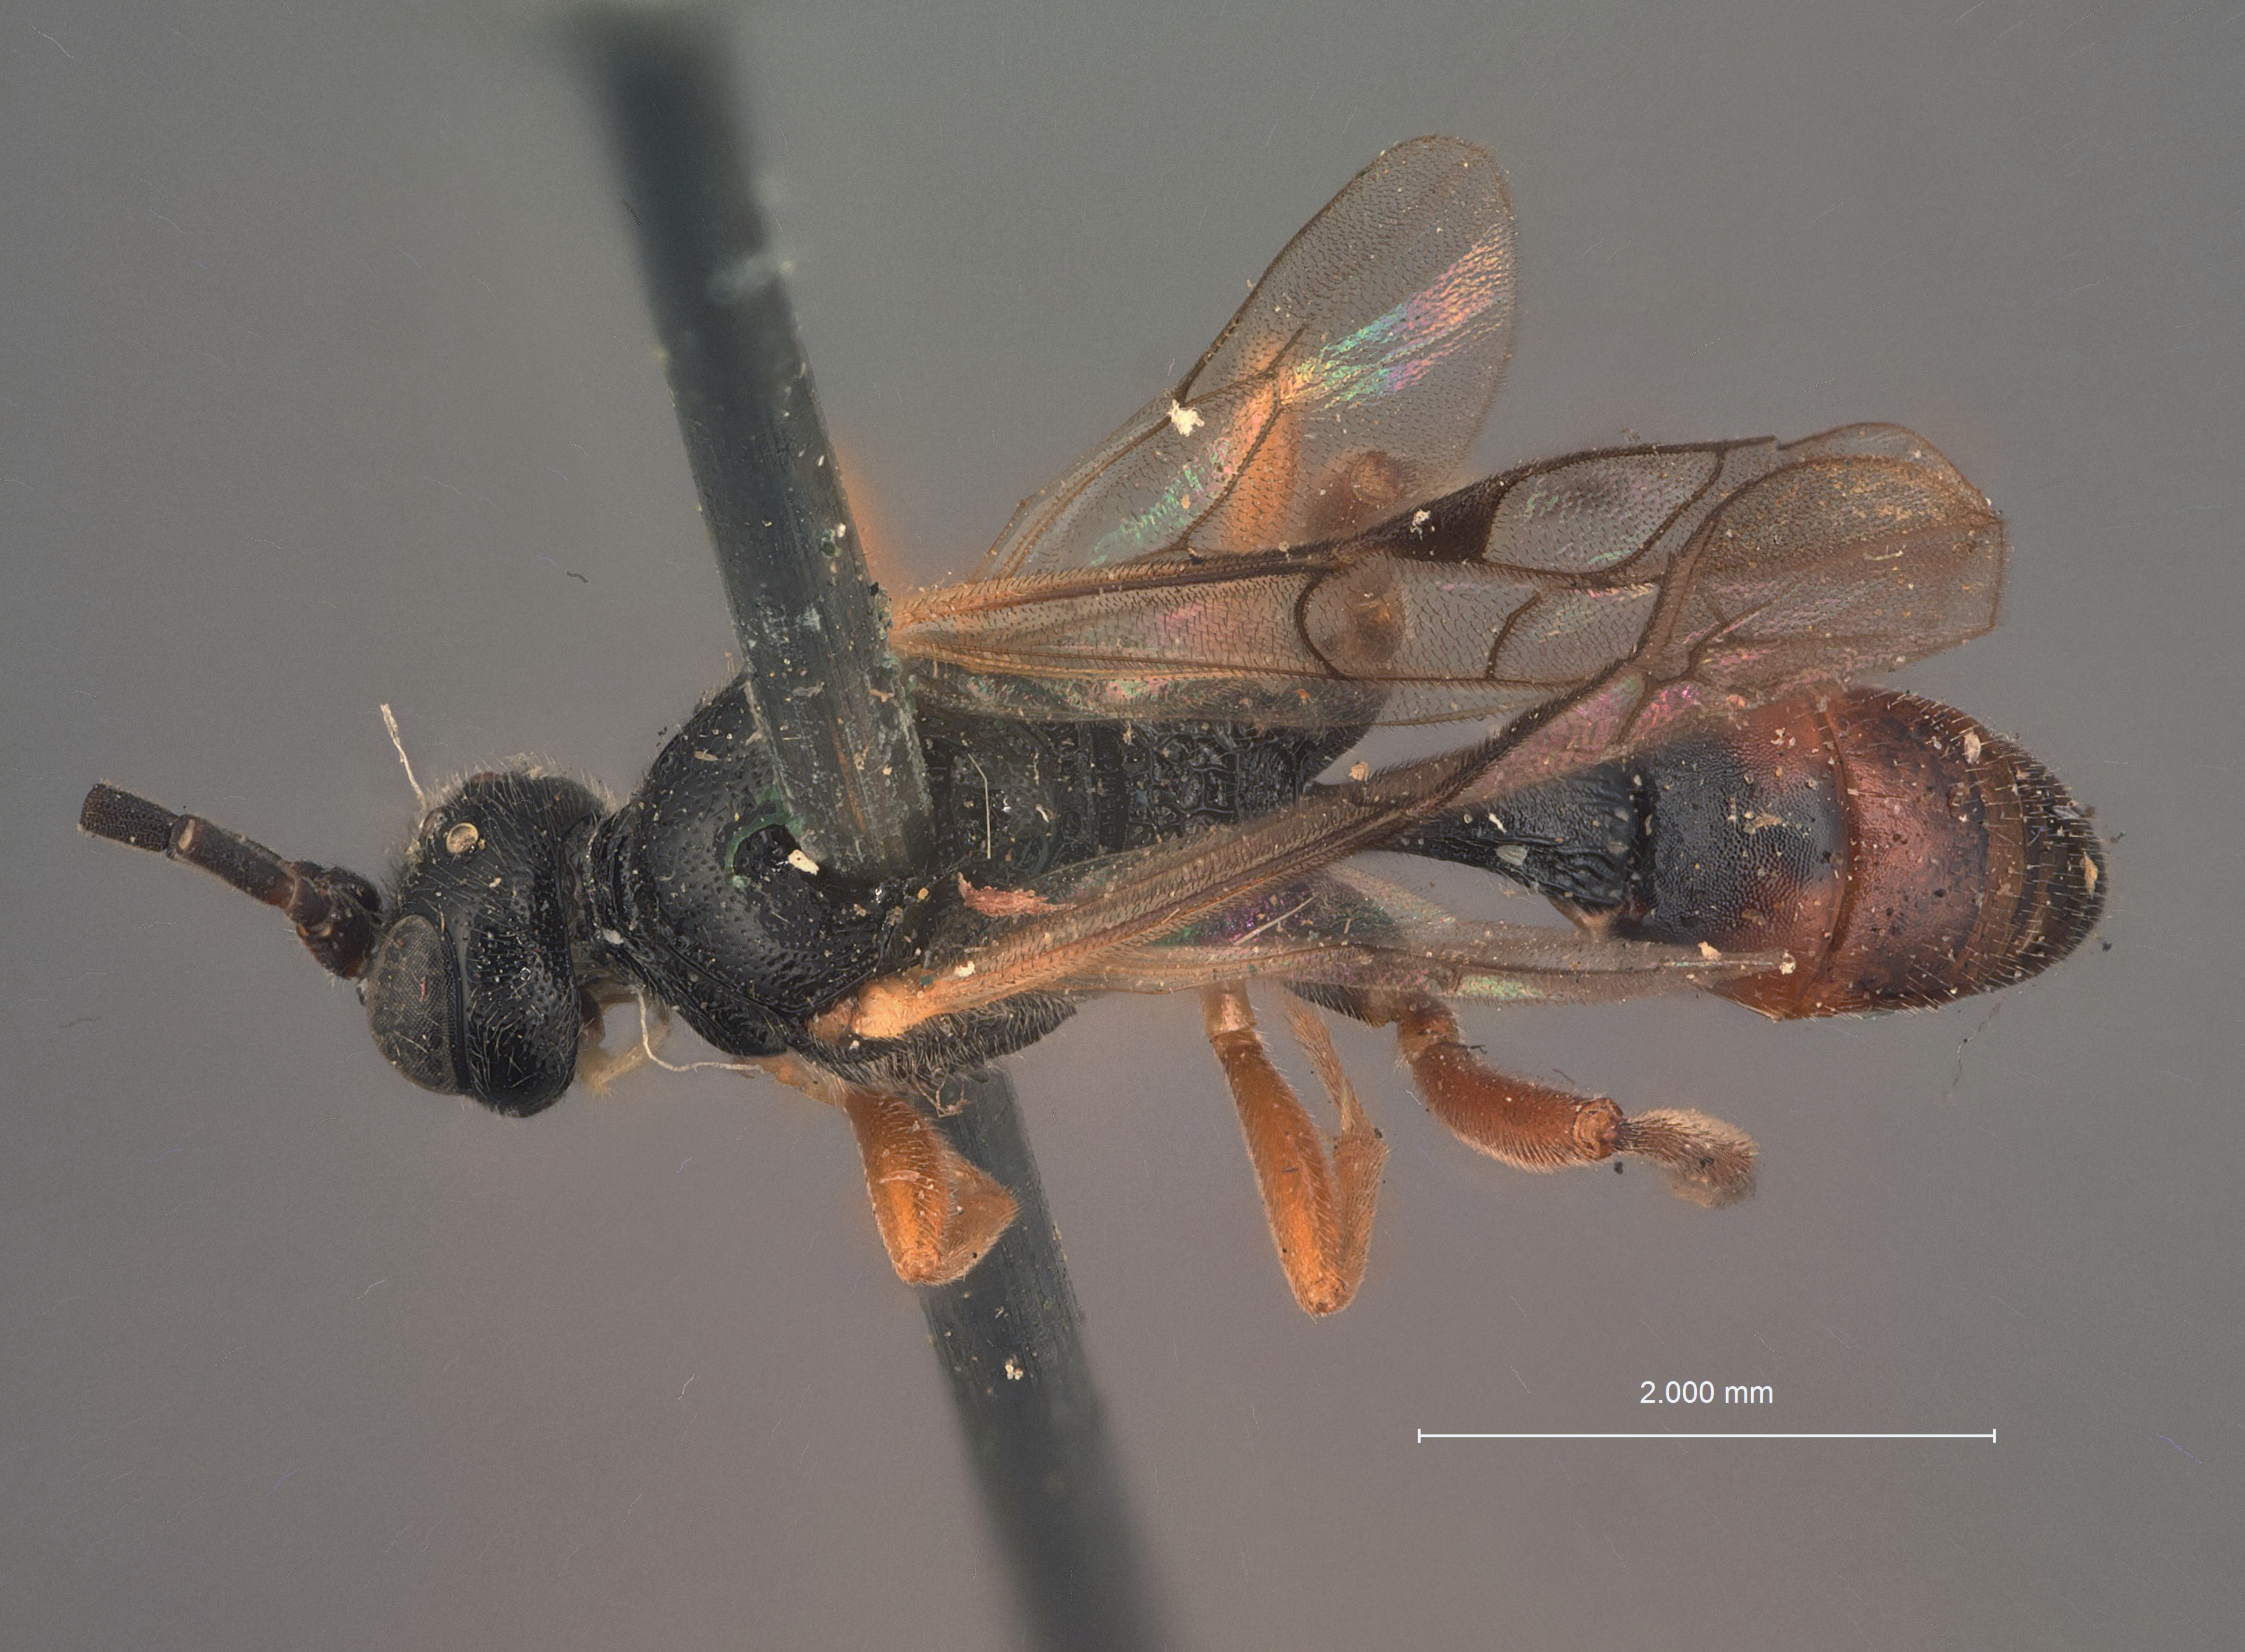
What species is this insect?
Aenoplex rufipes
